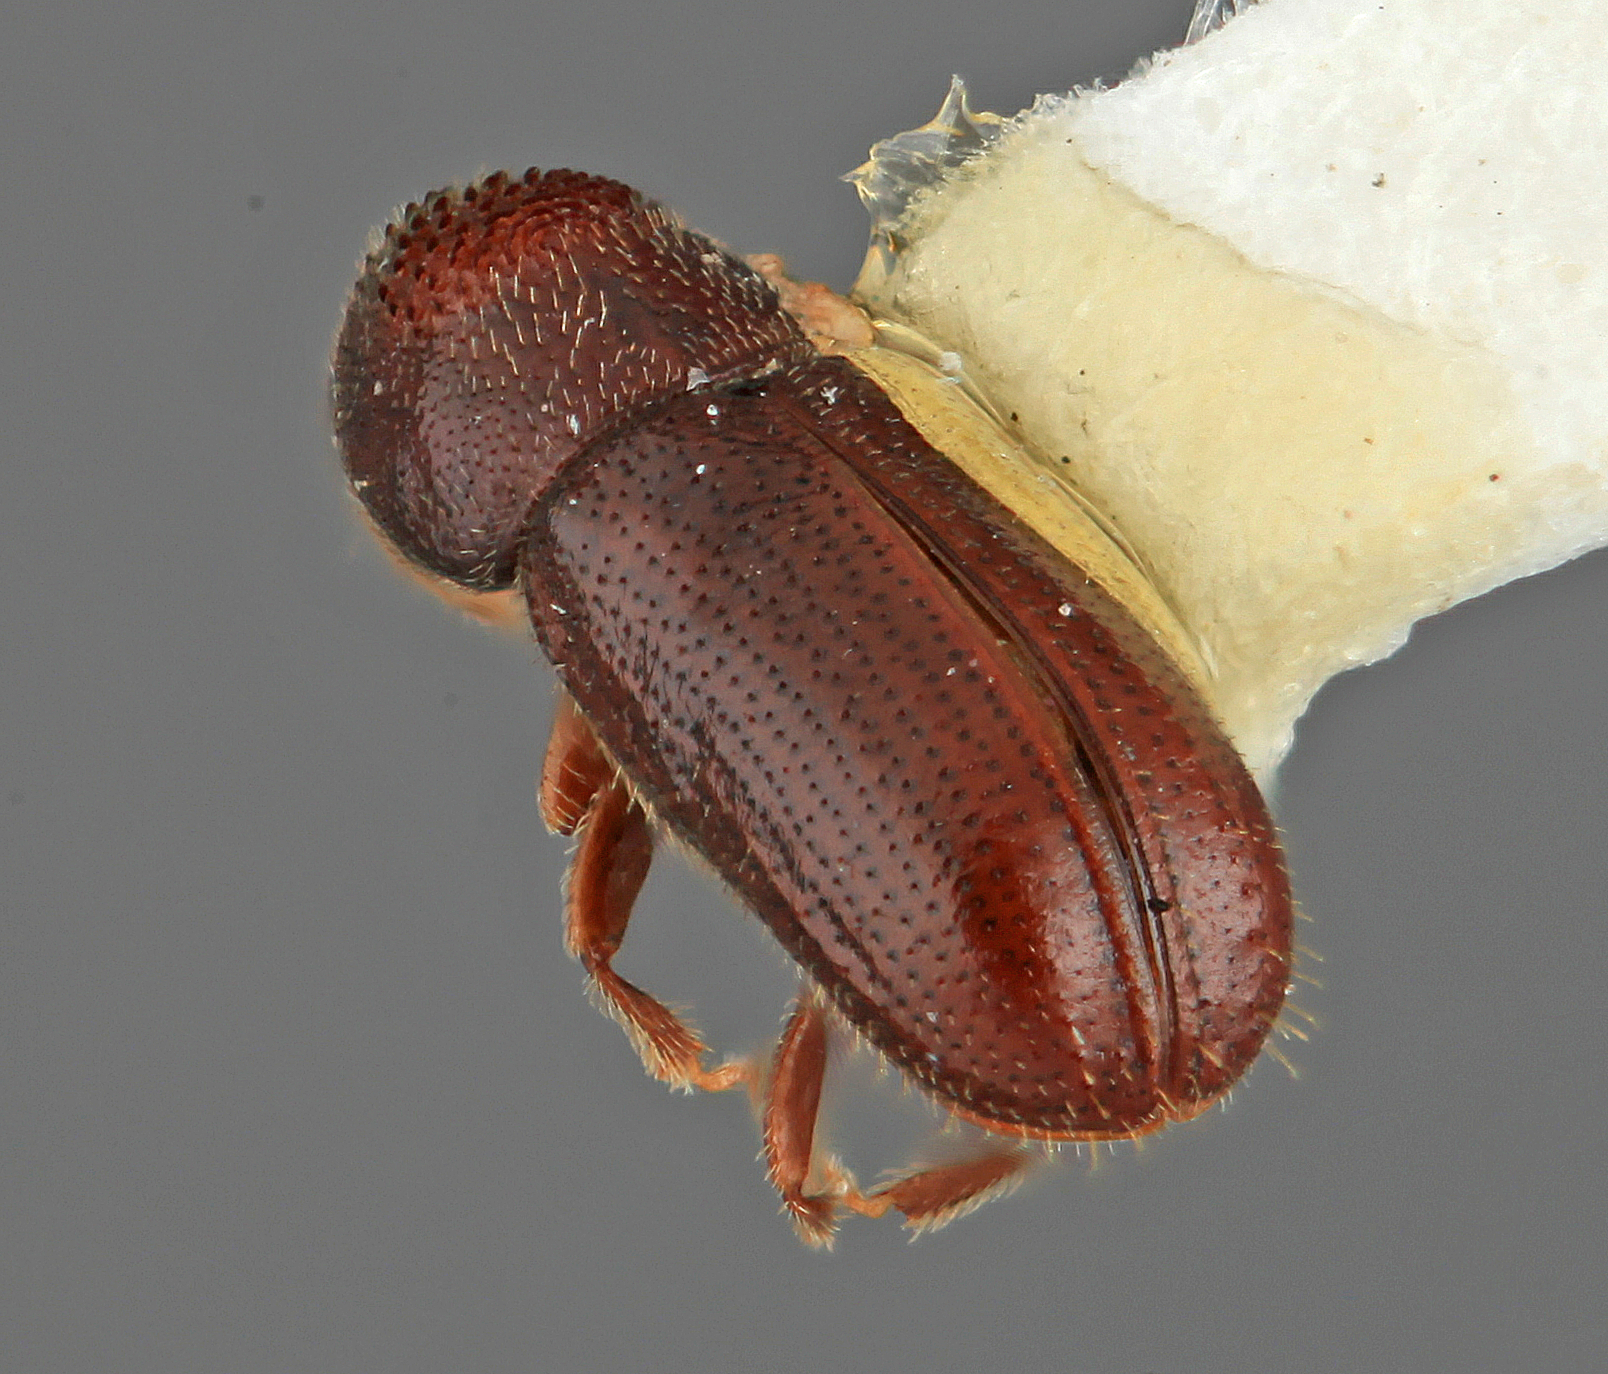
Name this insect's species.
Pityophthorus mormon
